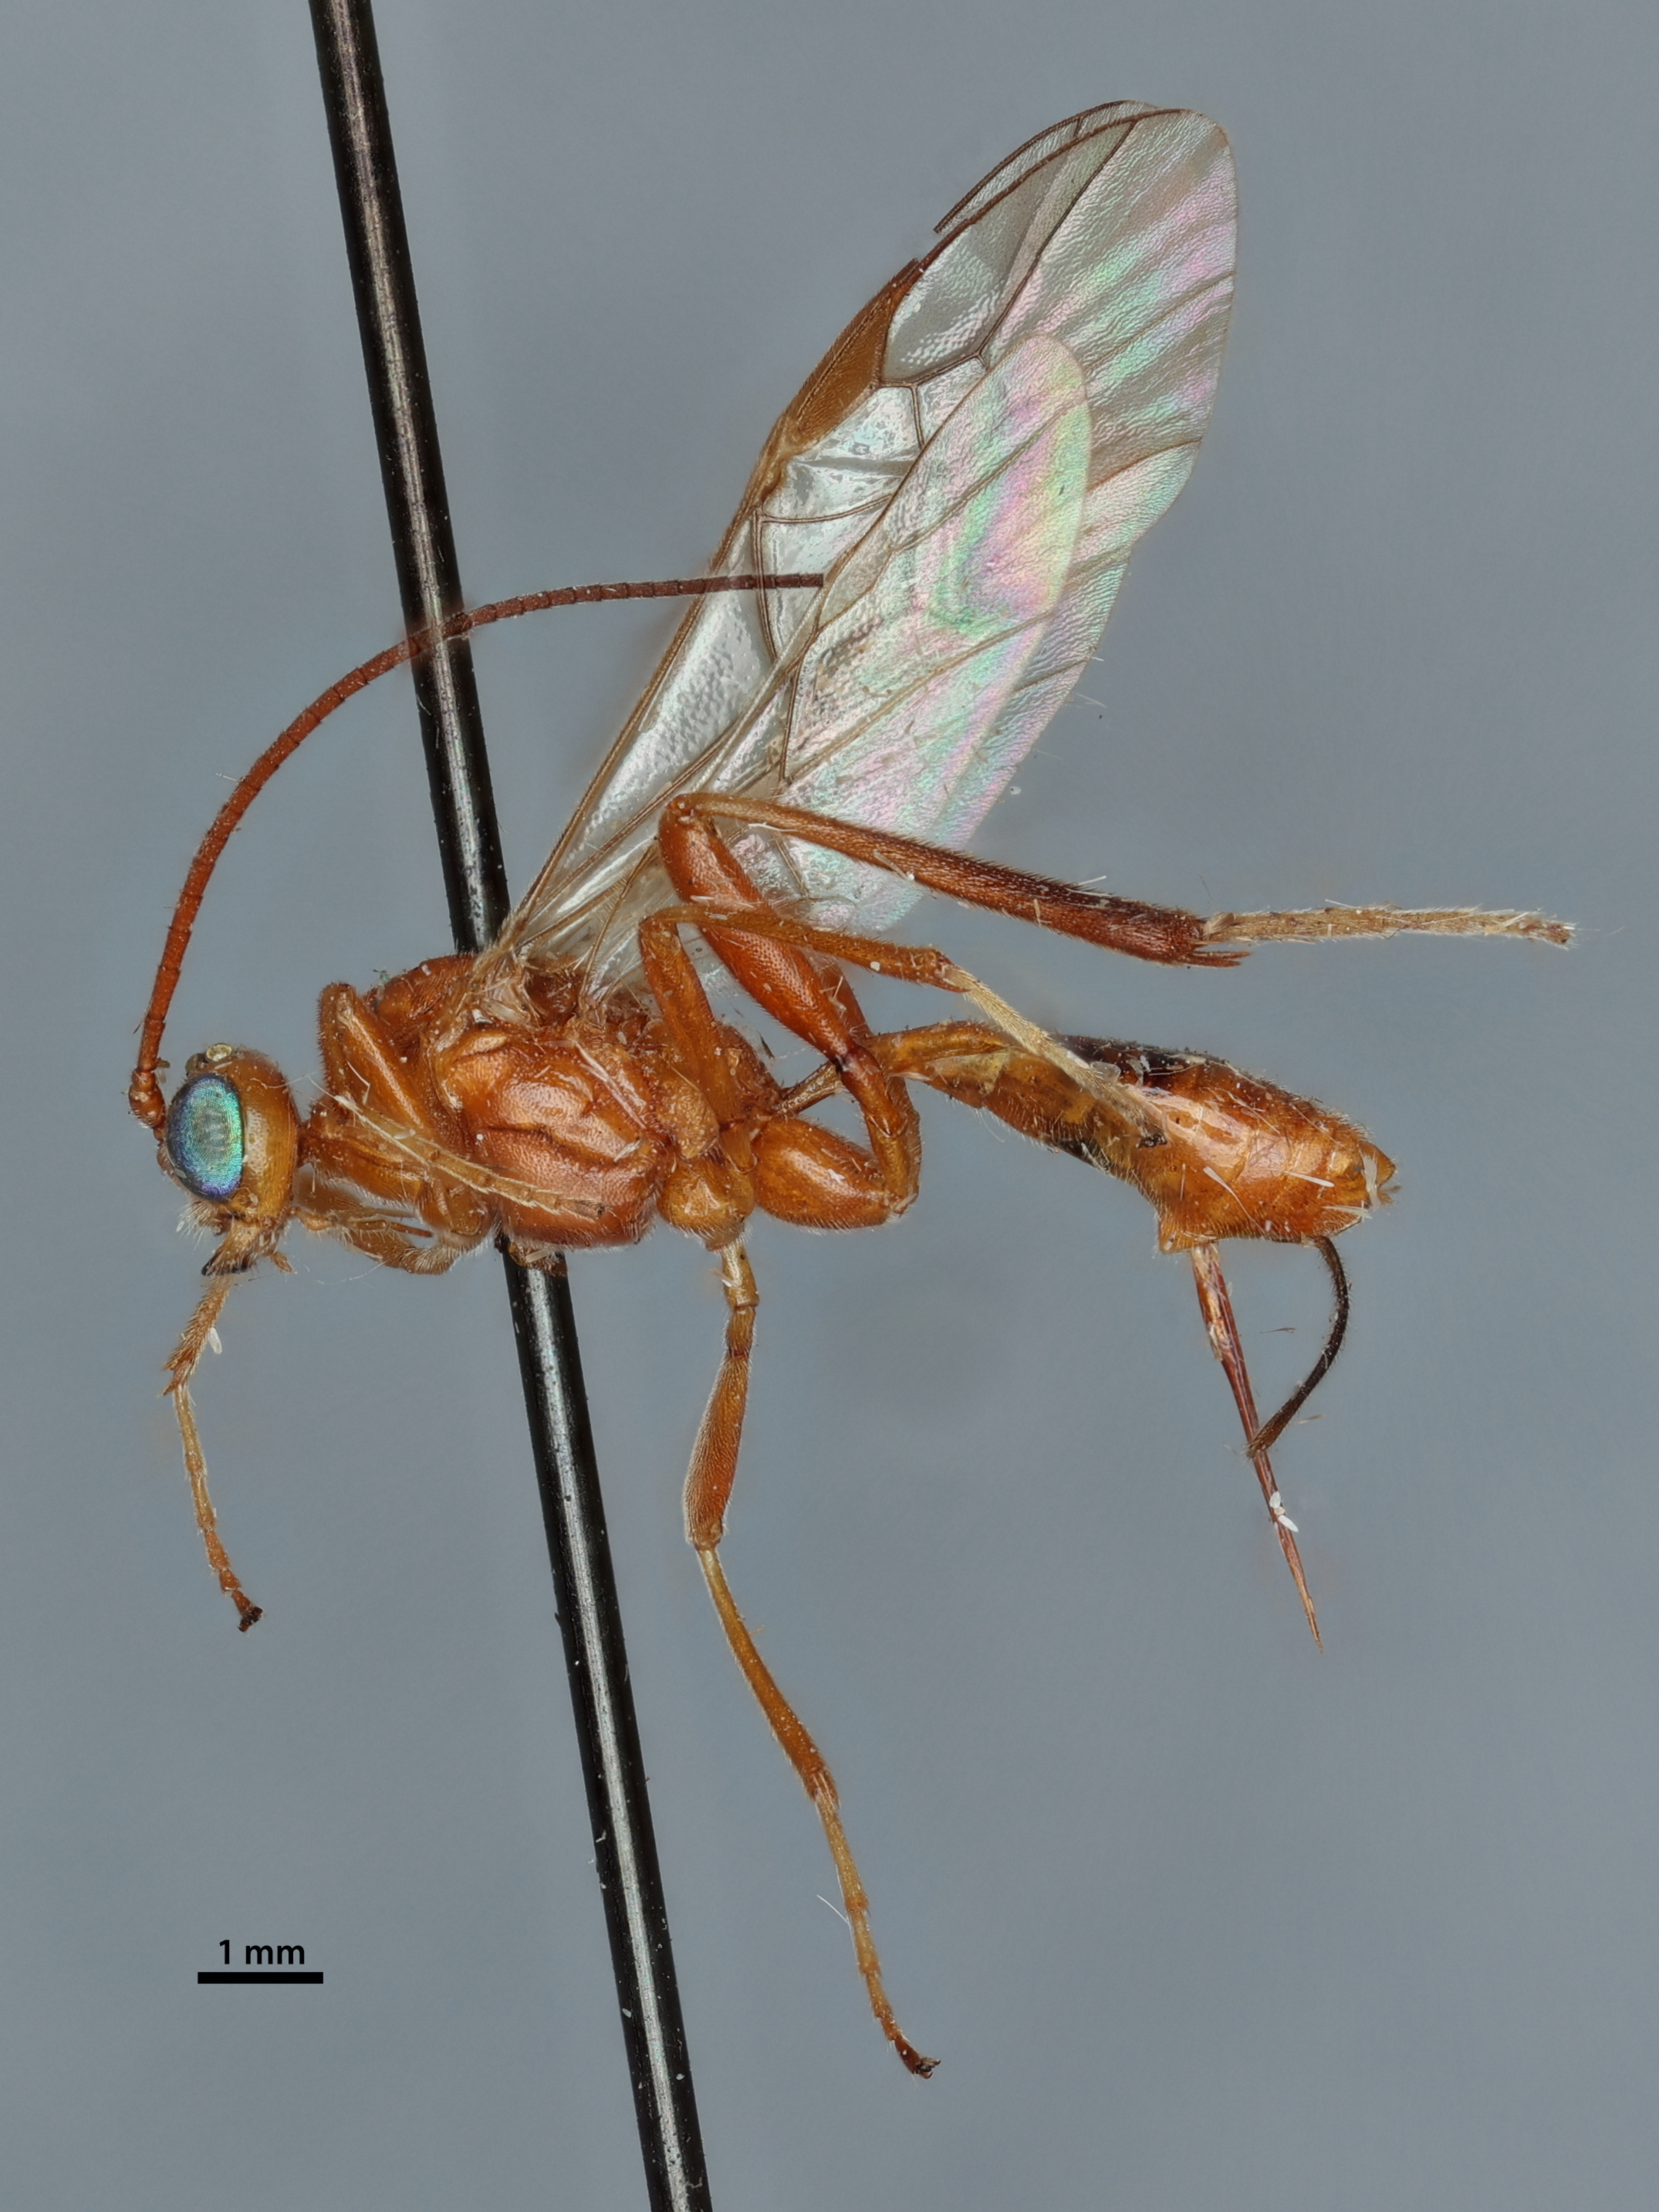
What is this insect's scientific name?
Meteorus crassifemus
